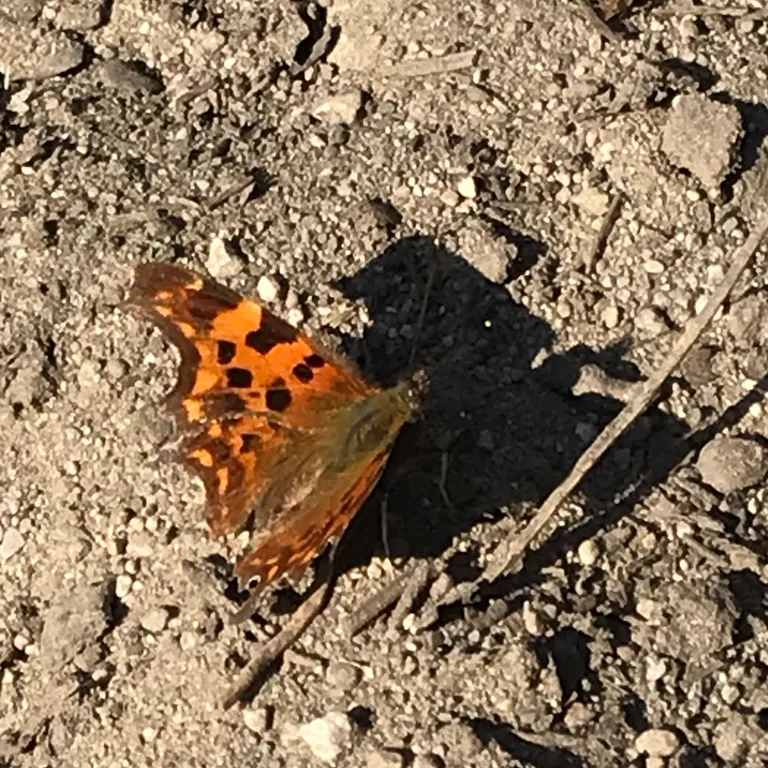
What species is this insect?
Polygonia c-album
